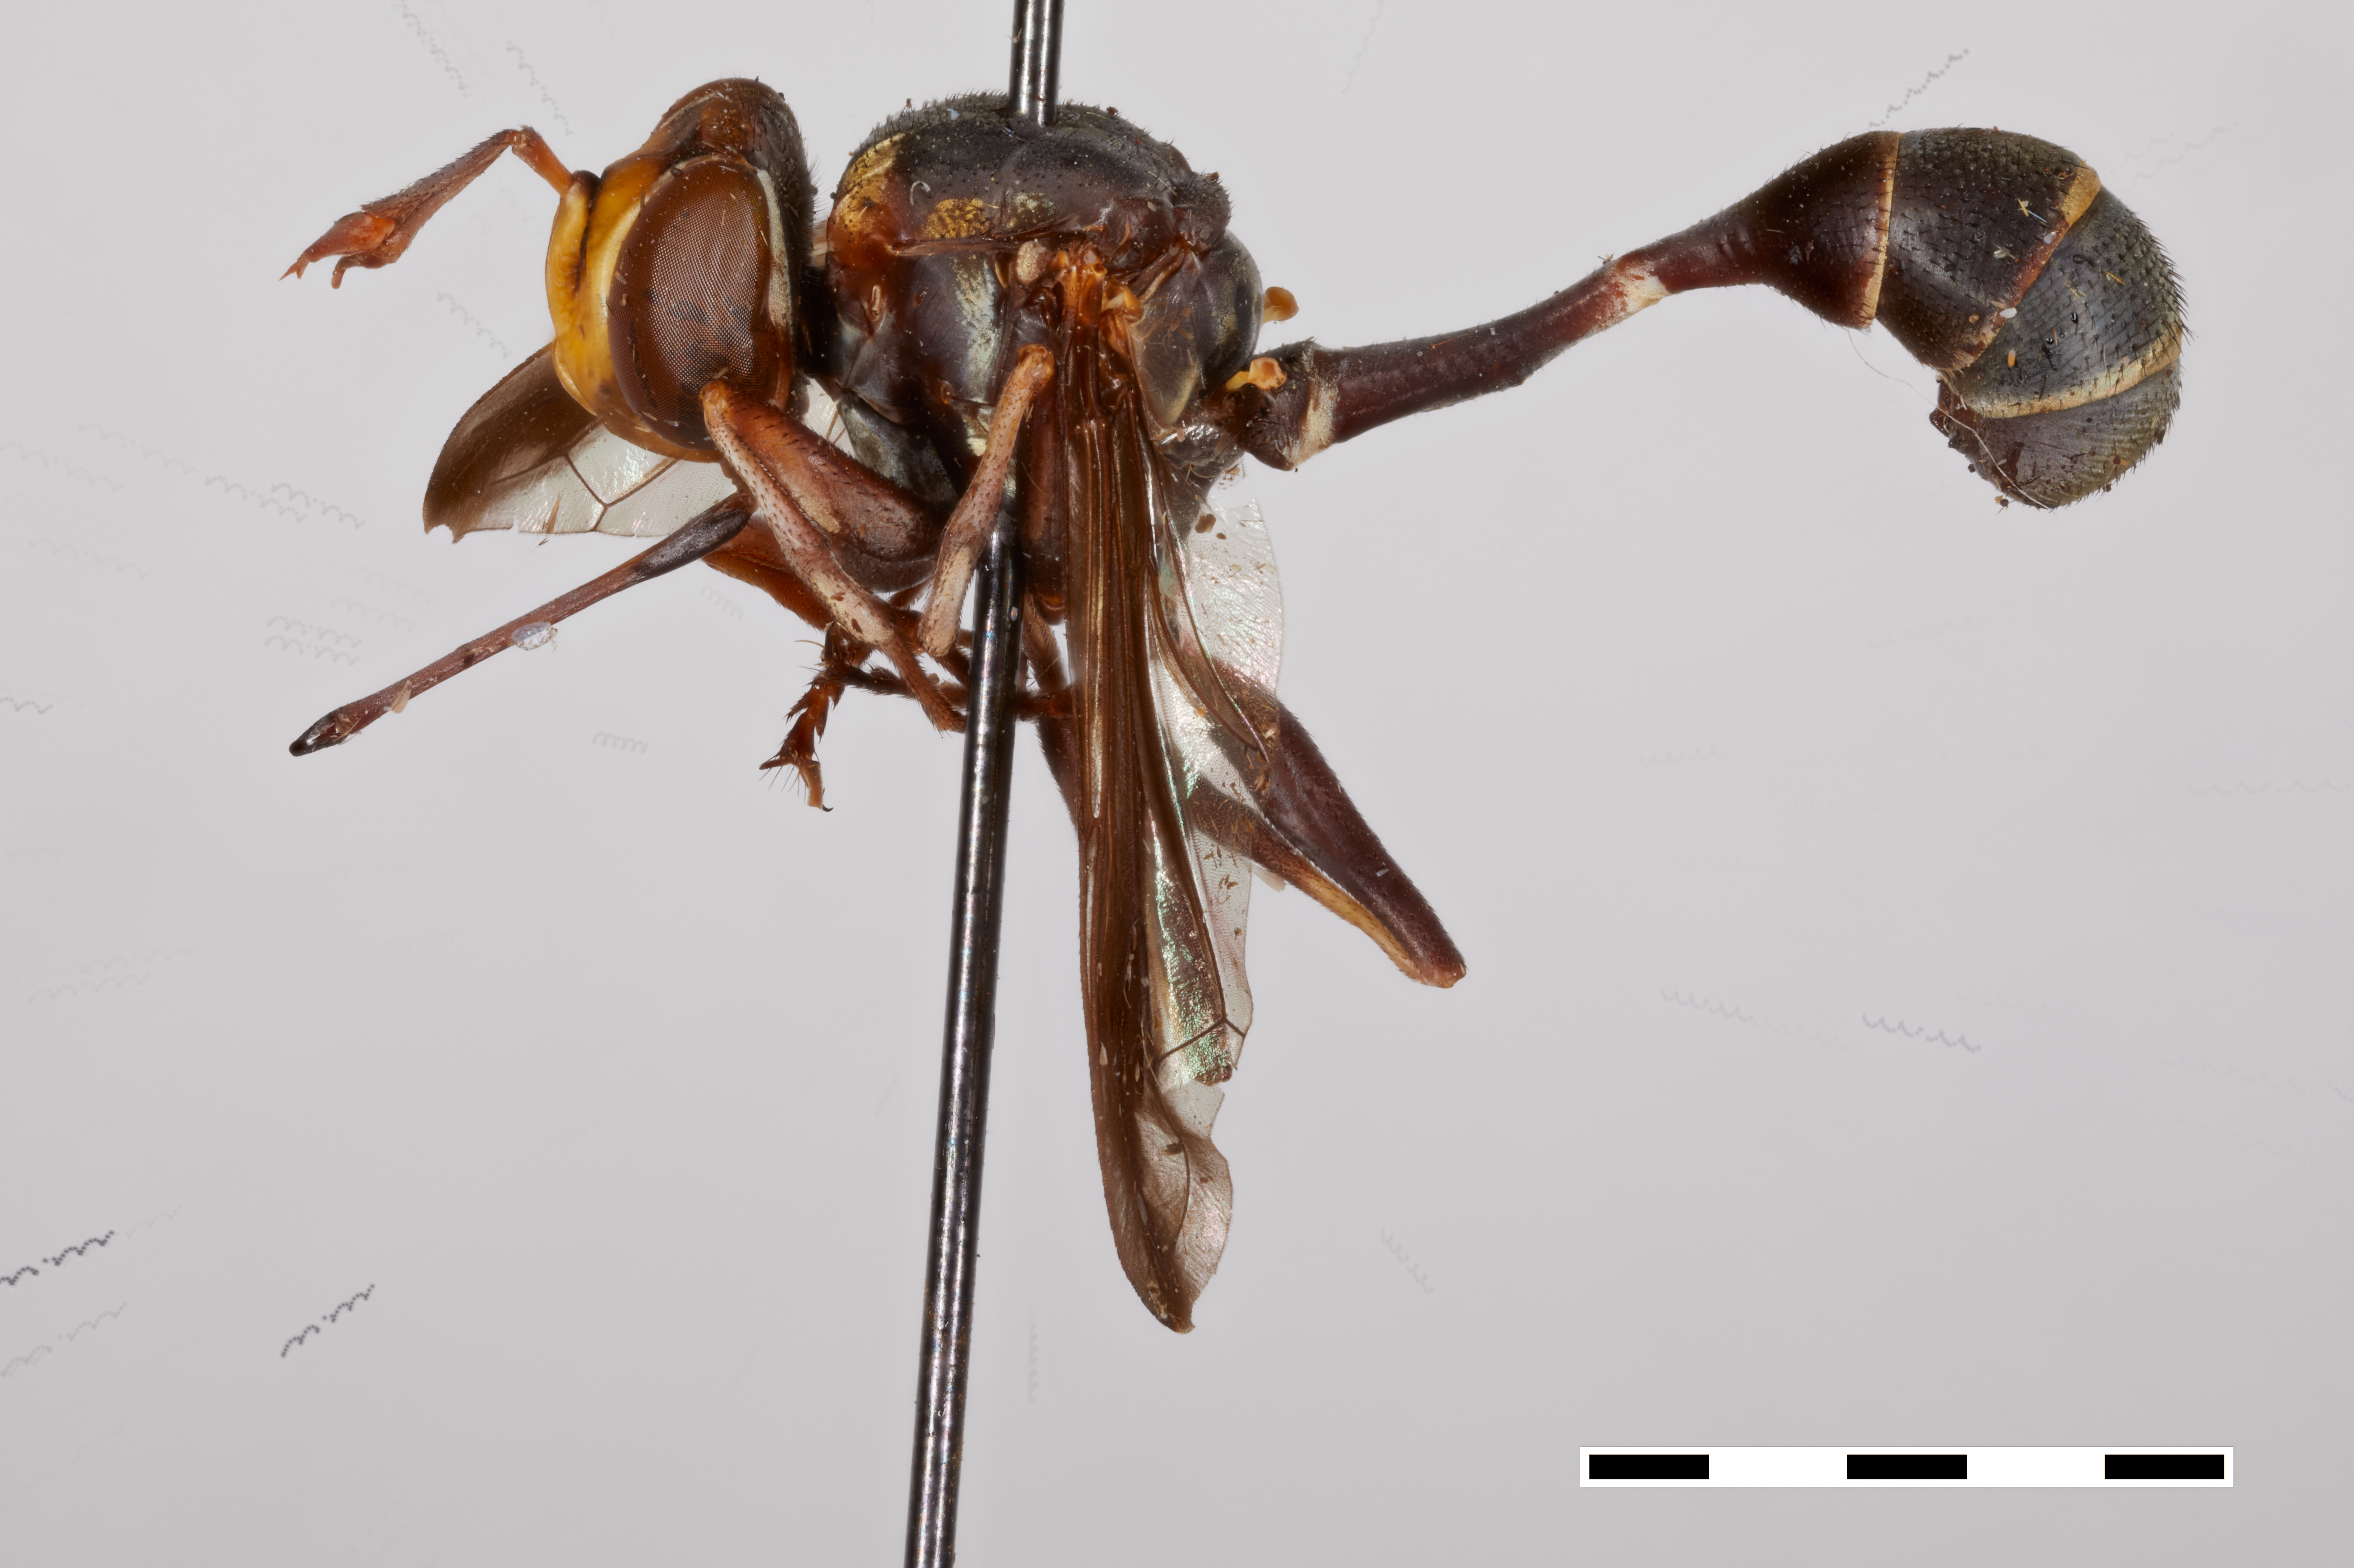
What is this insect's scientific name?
Physocephala bimaculata (also Physocephala inhabilis)
